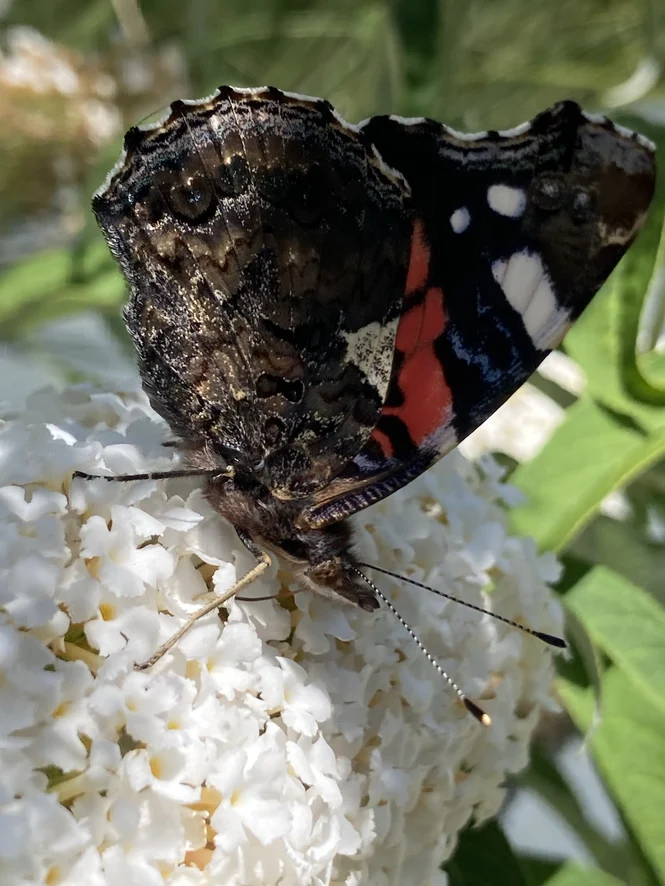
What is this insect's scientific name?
Vanessa atalanta
